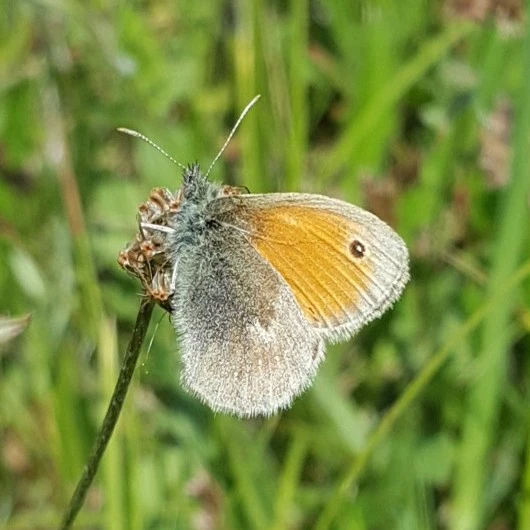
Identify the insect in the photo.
Coenonympha pamphilus
